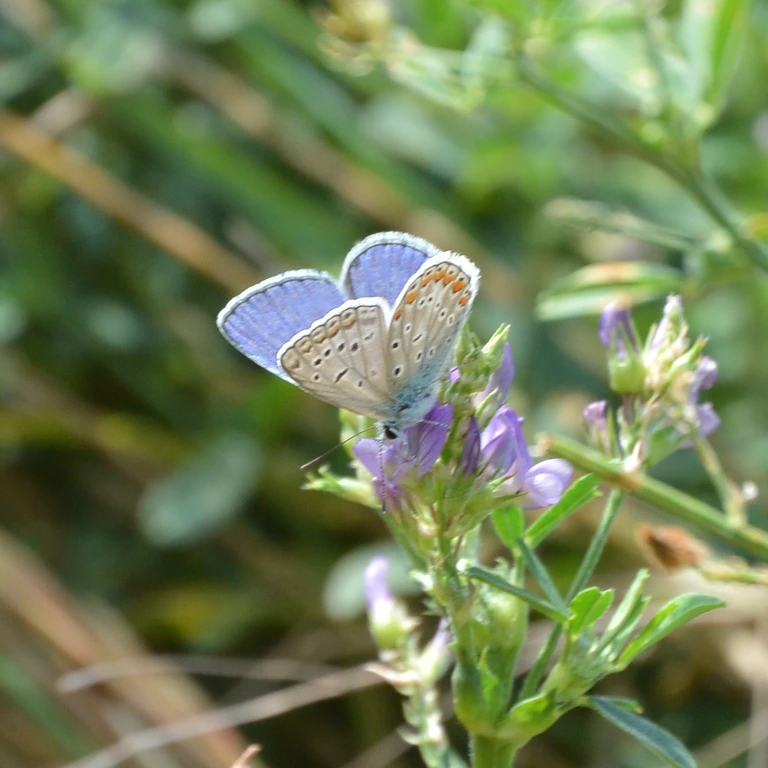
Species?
Polyommatus icarus
